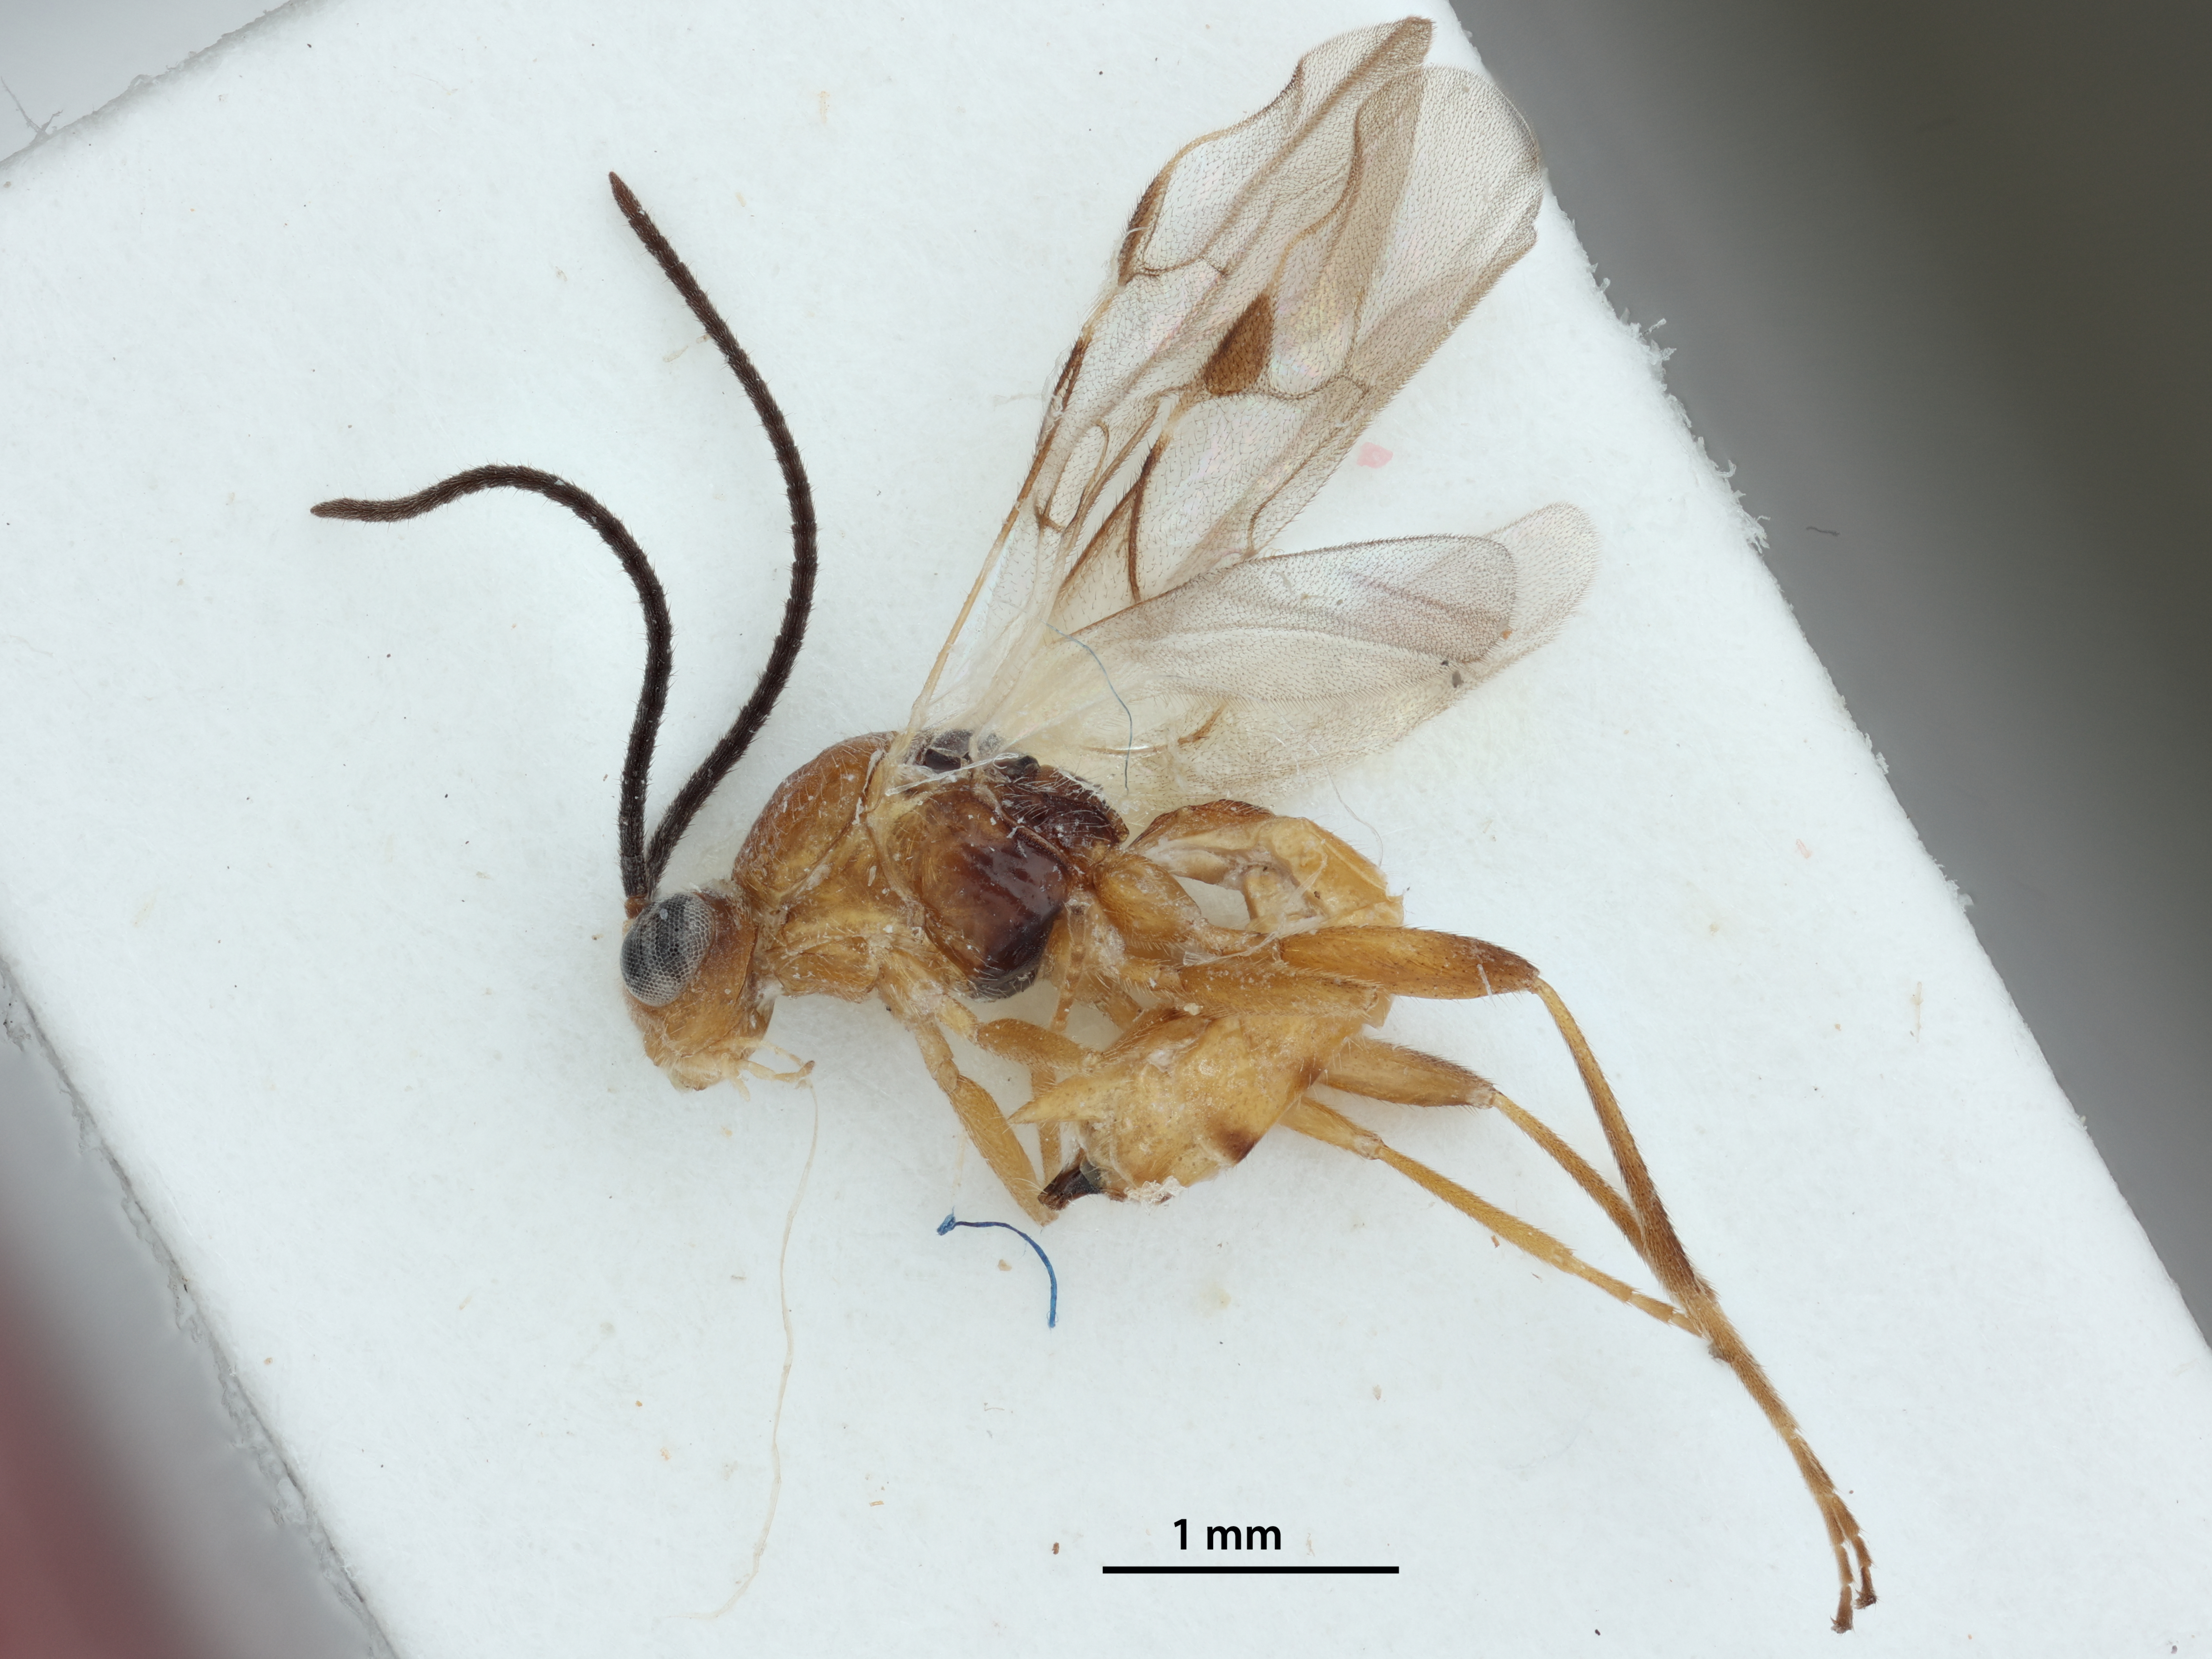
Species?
Praon pseudotsugae
